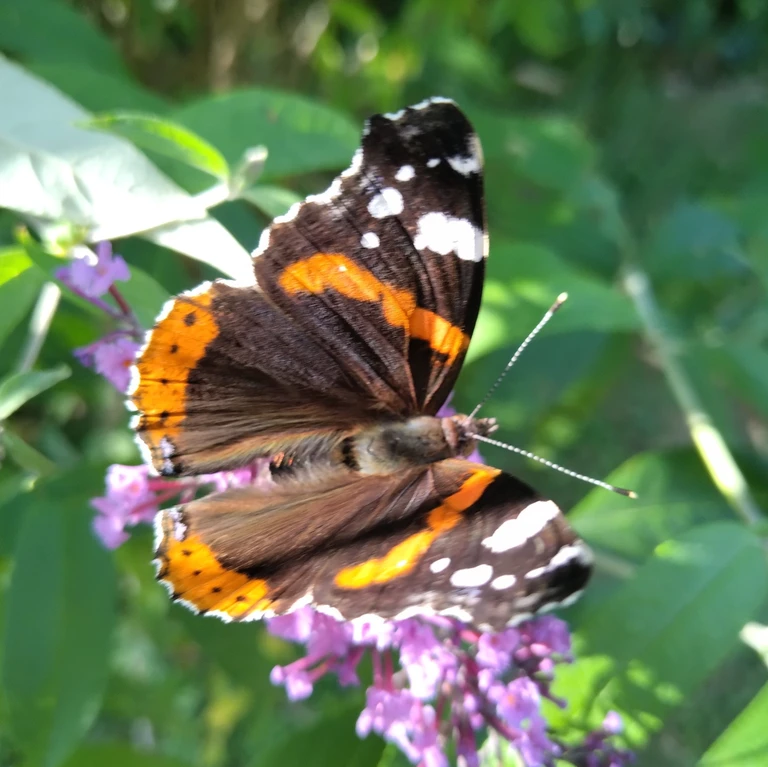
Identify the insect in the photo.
Vanessa atalanta
